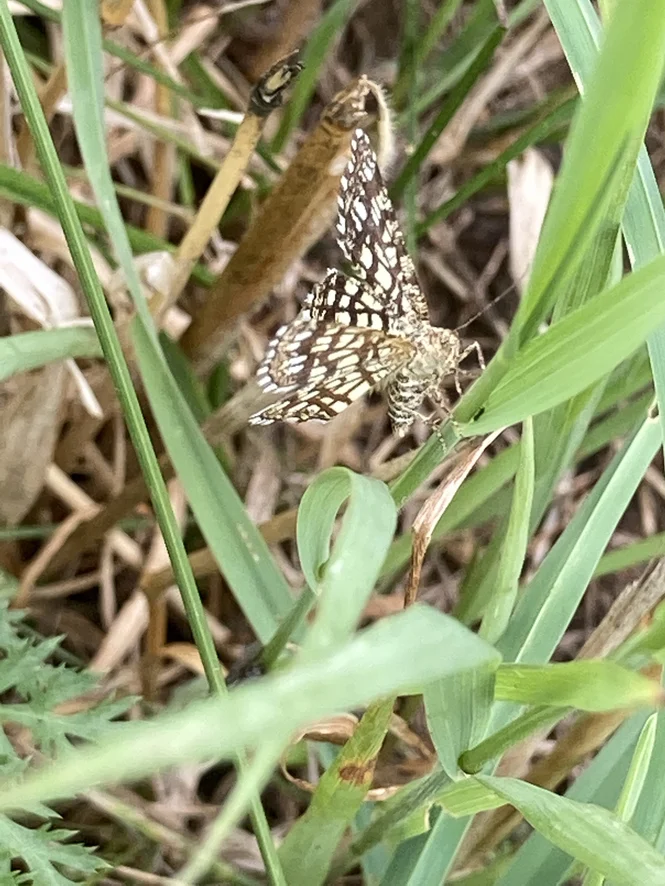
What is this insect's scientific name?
Chiasmia clathrata
